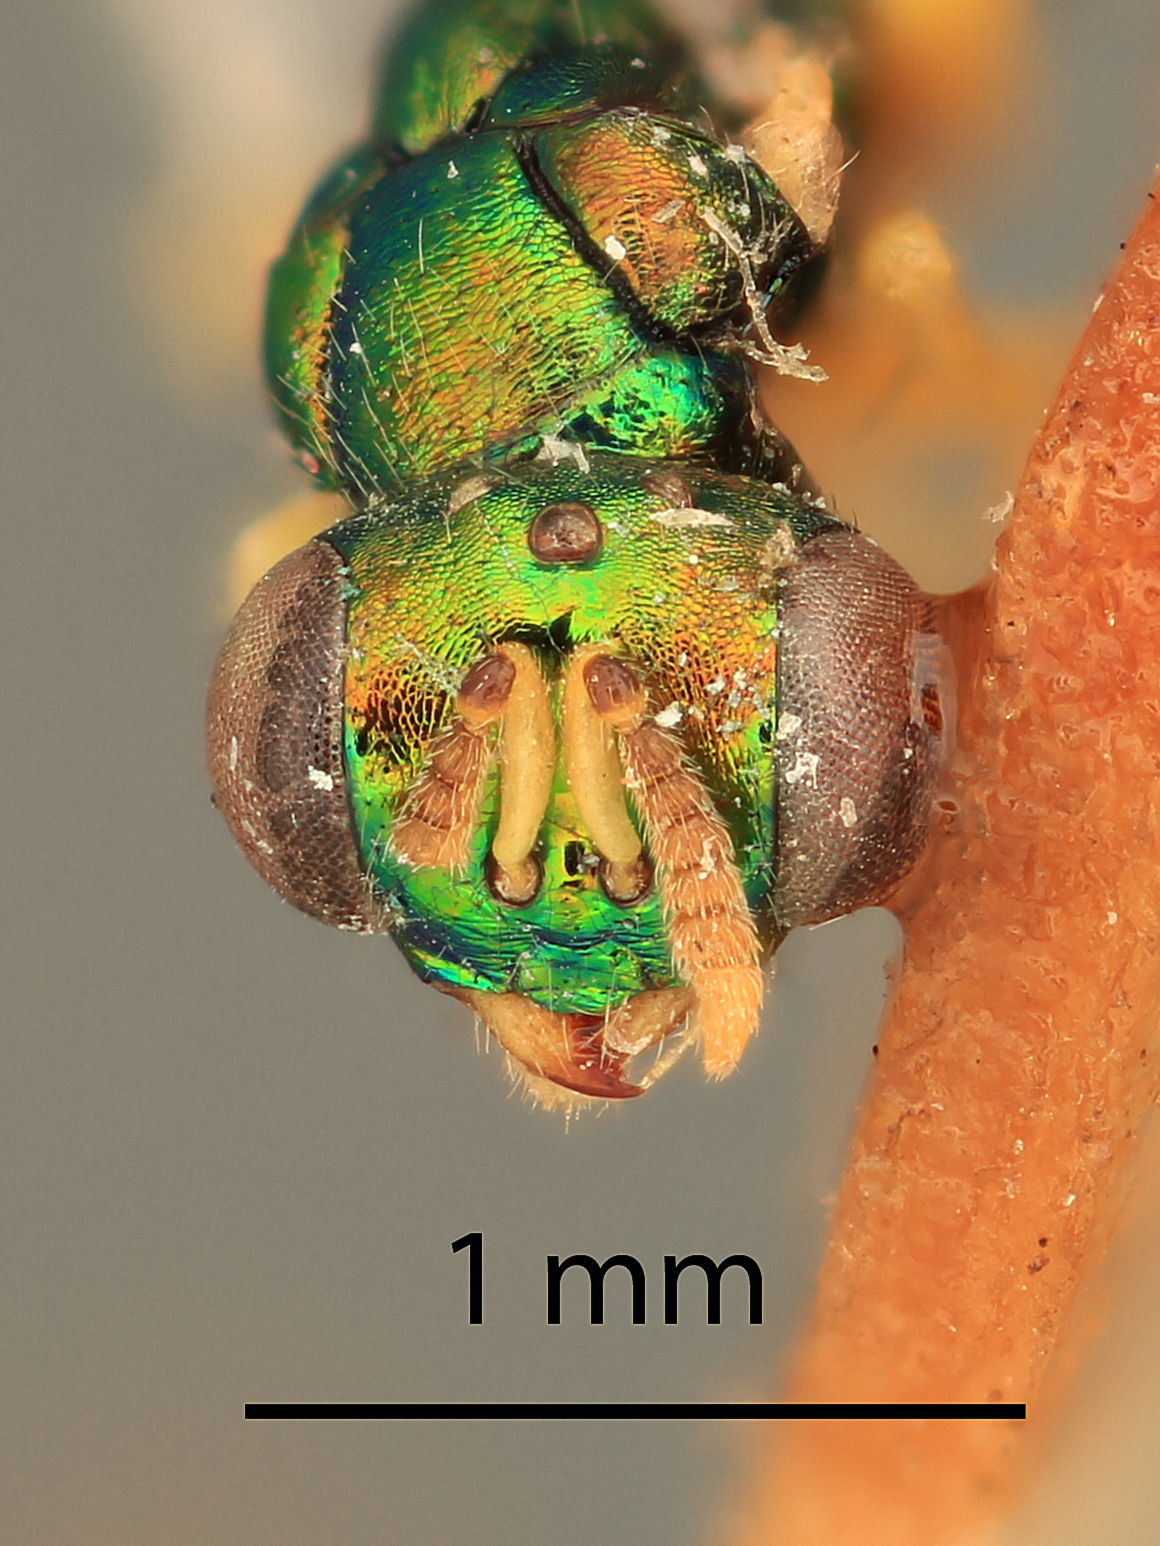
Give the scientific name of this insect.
Tridymus aureipes
